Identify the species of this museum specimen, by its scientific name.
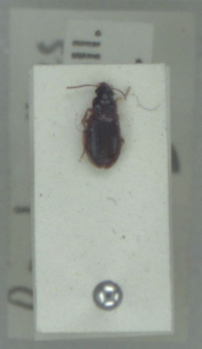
Bradycellus harpalinus
